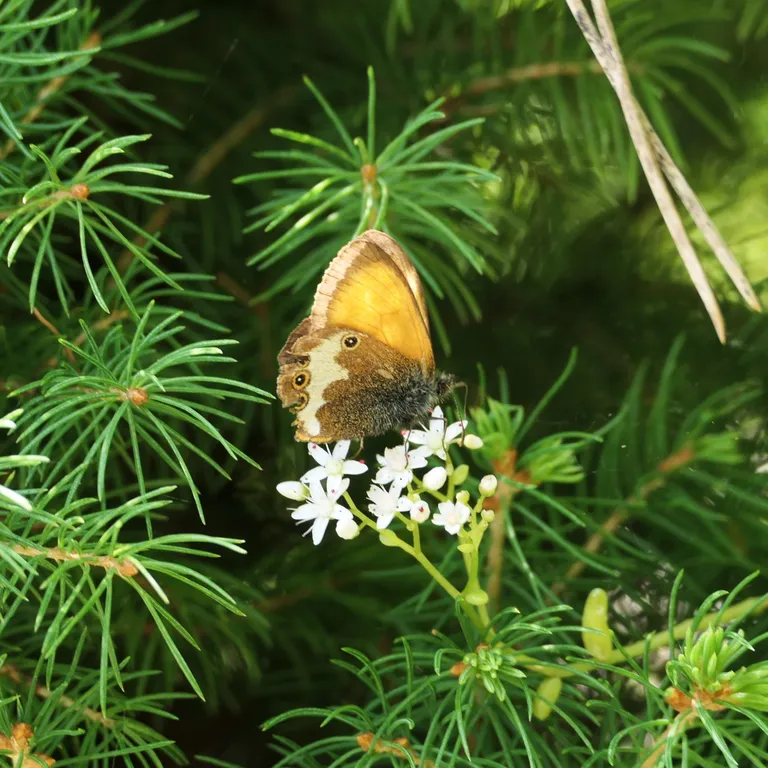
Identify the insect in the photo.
Coenonympha arcania
